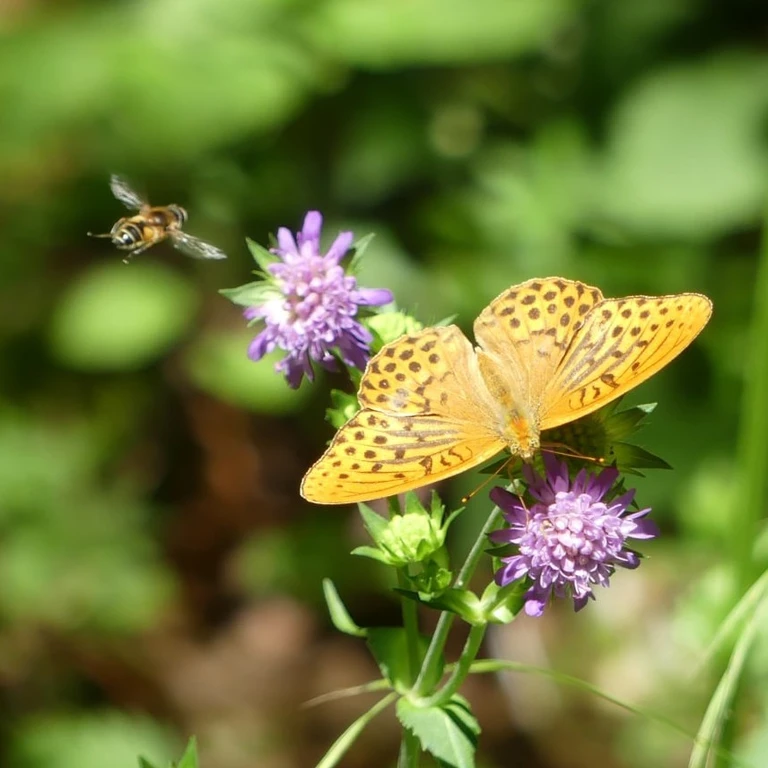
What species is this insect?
Argynnis paphia
